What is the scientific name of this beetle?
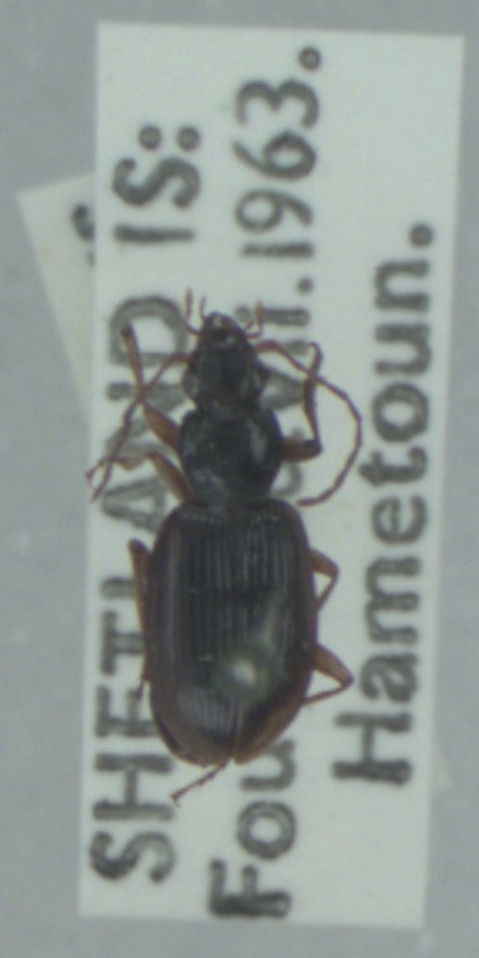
Paranchus albipes
